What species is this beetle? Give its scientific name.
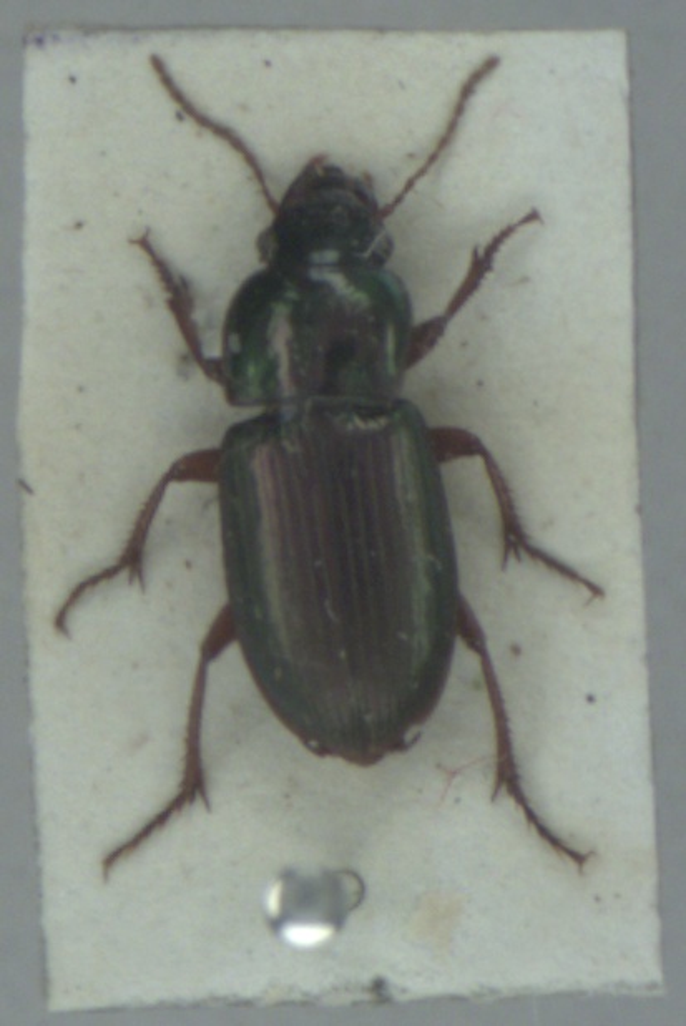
Harpalus affinis
